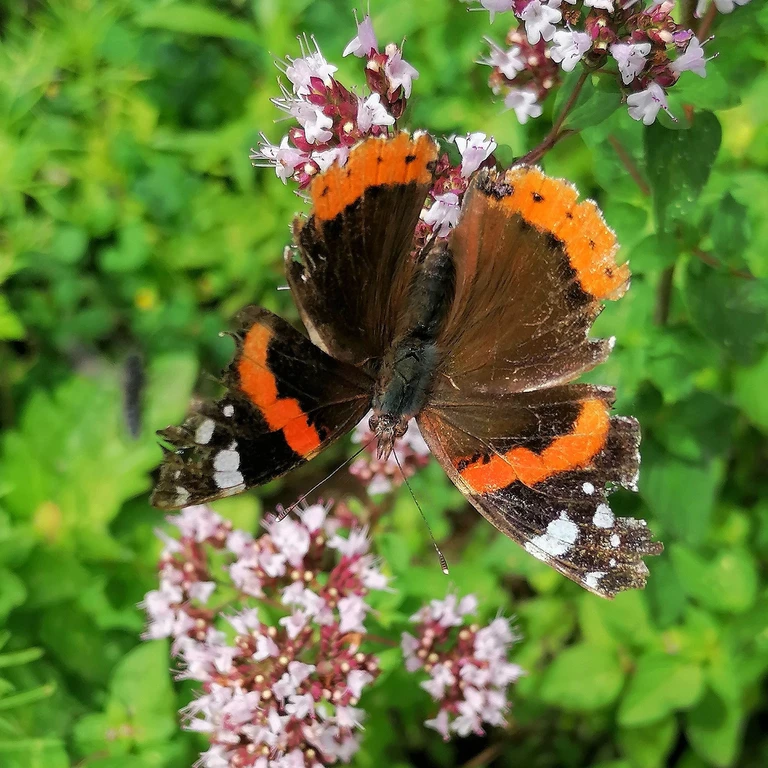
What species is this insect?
Vanessa atalanta
